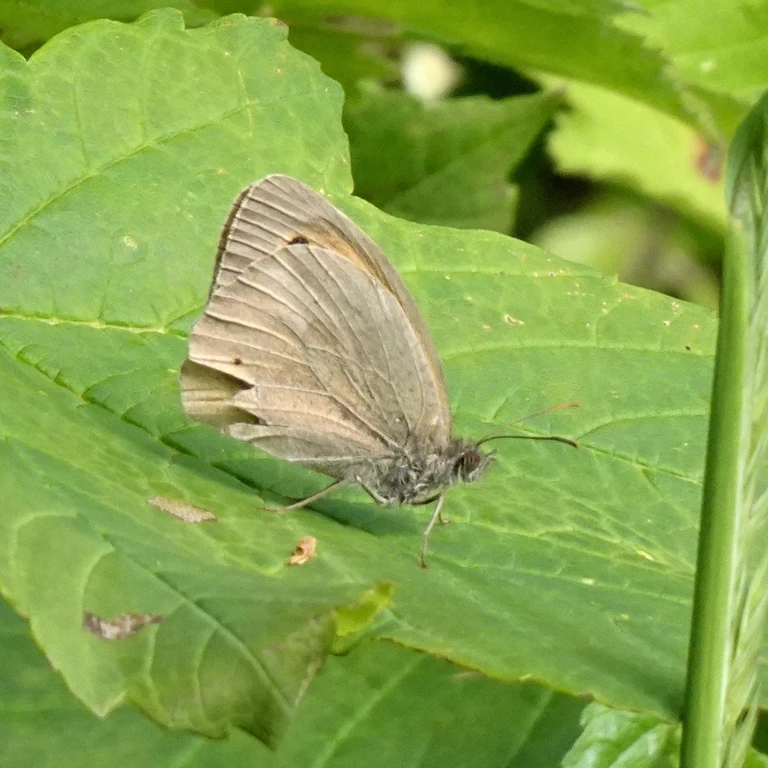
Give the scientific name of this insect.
Maniola jurtina
